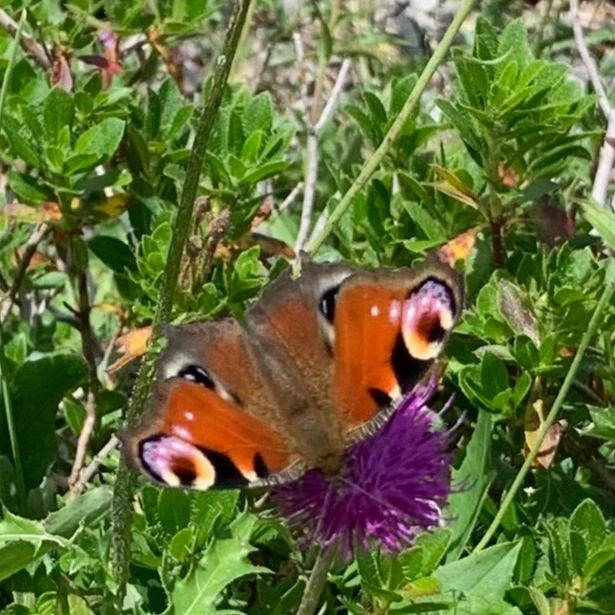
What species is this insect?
Aglais io
